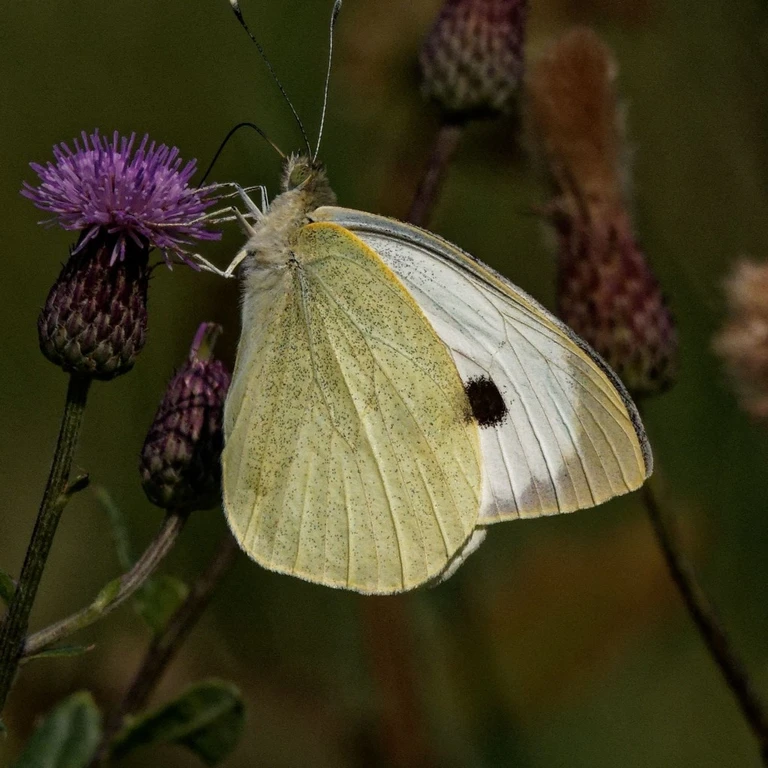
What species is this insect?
Pieris brassicae
